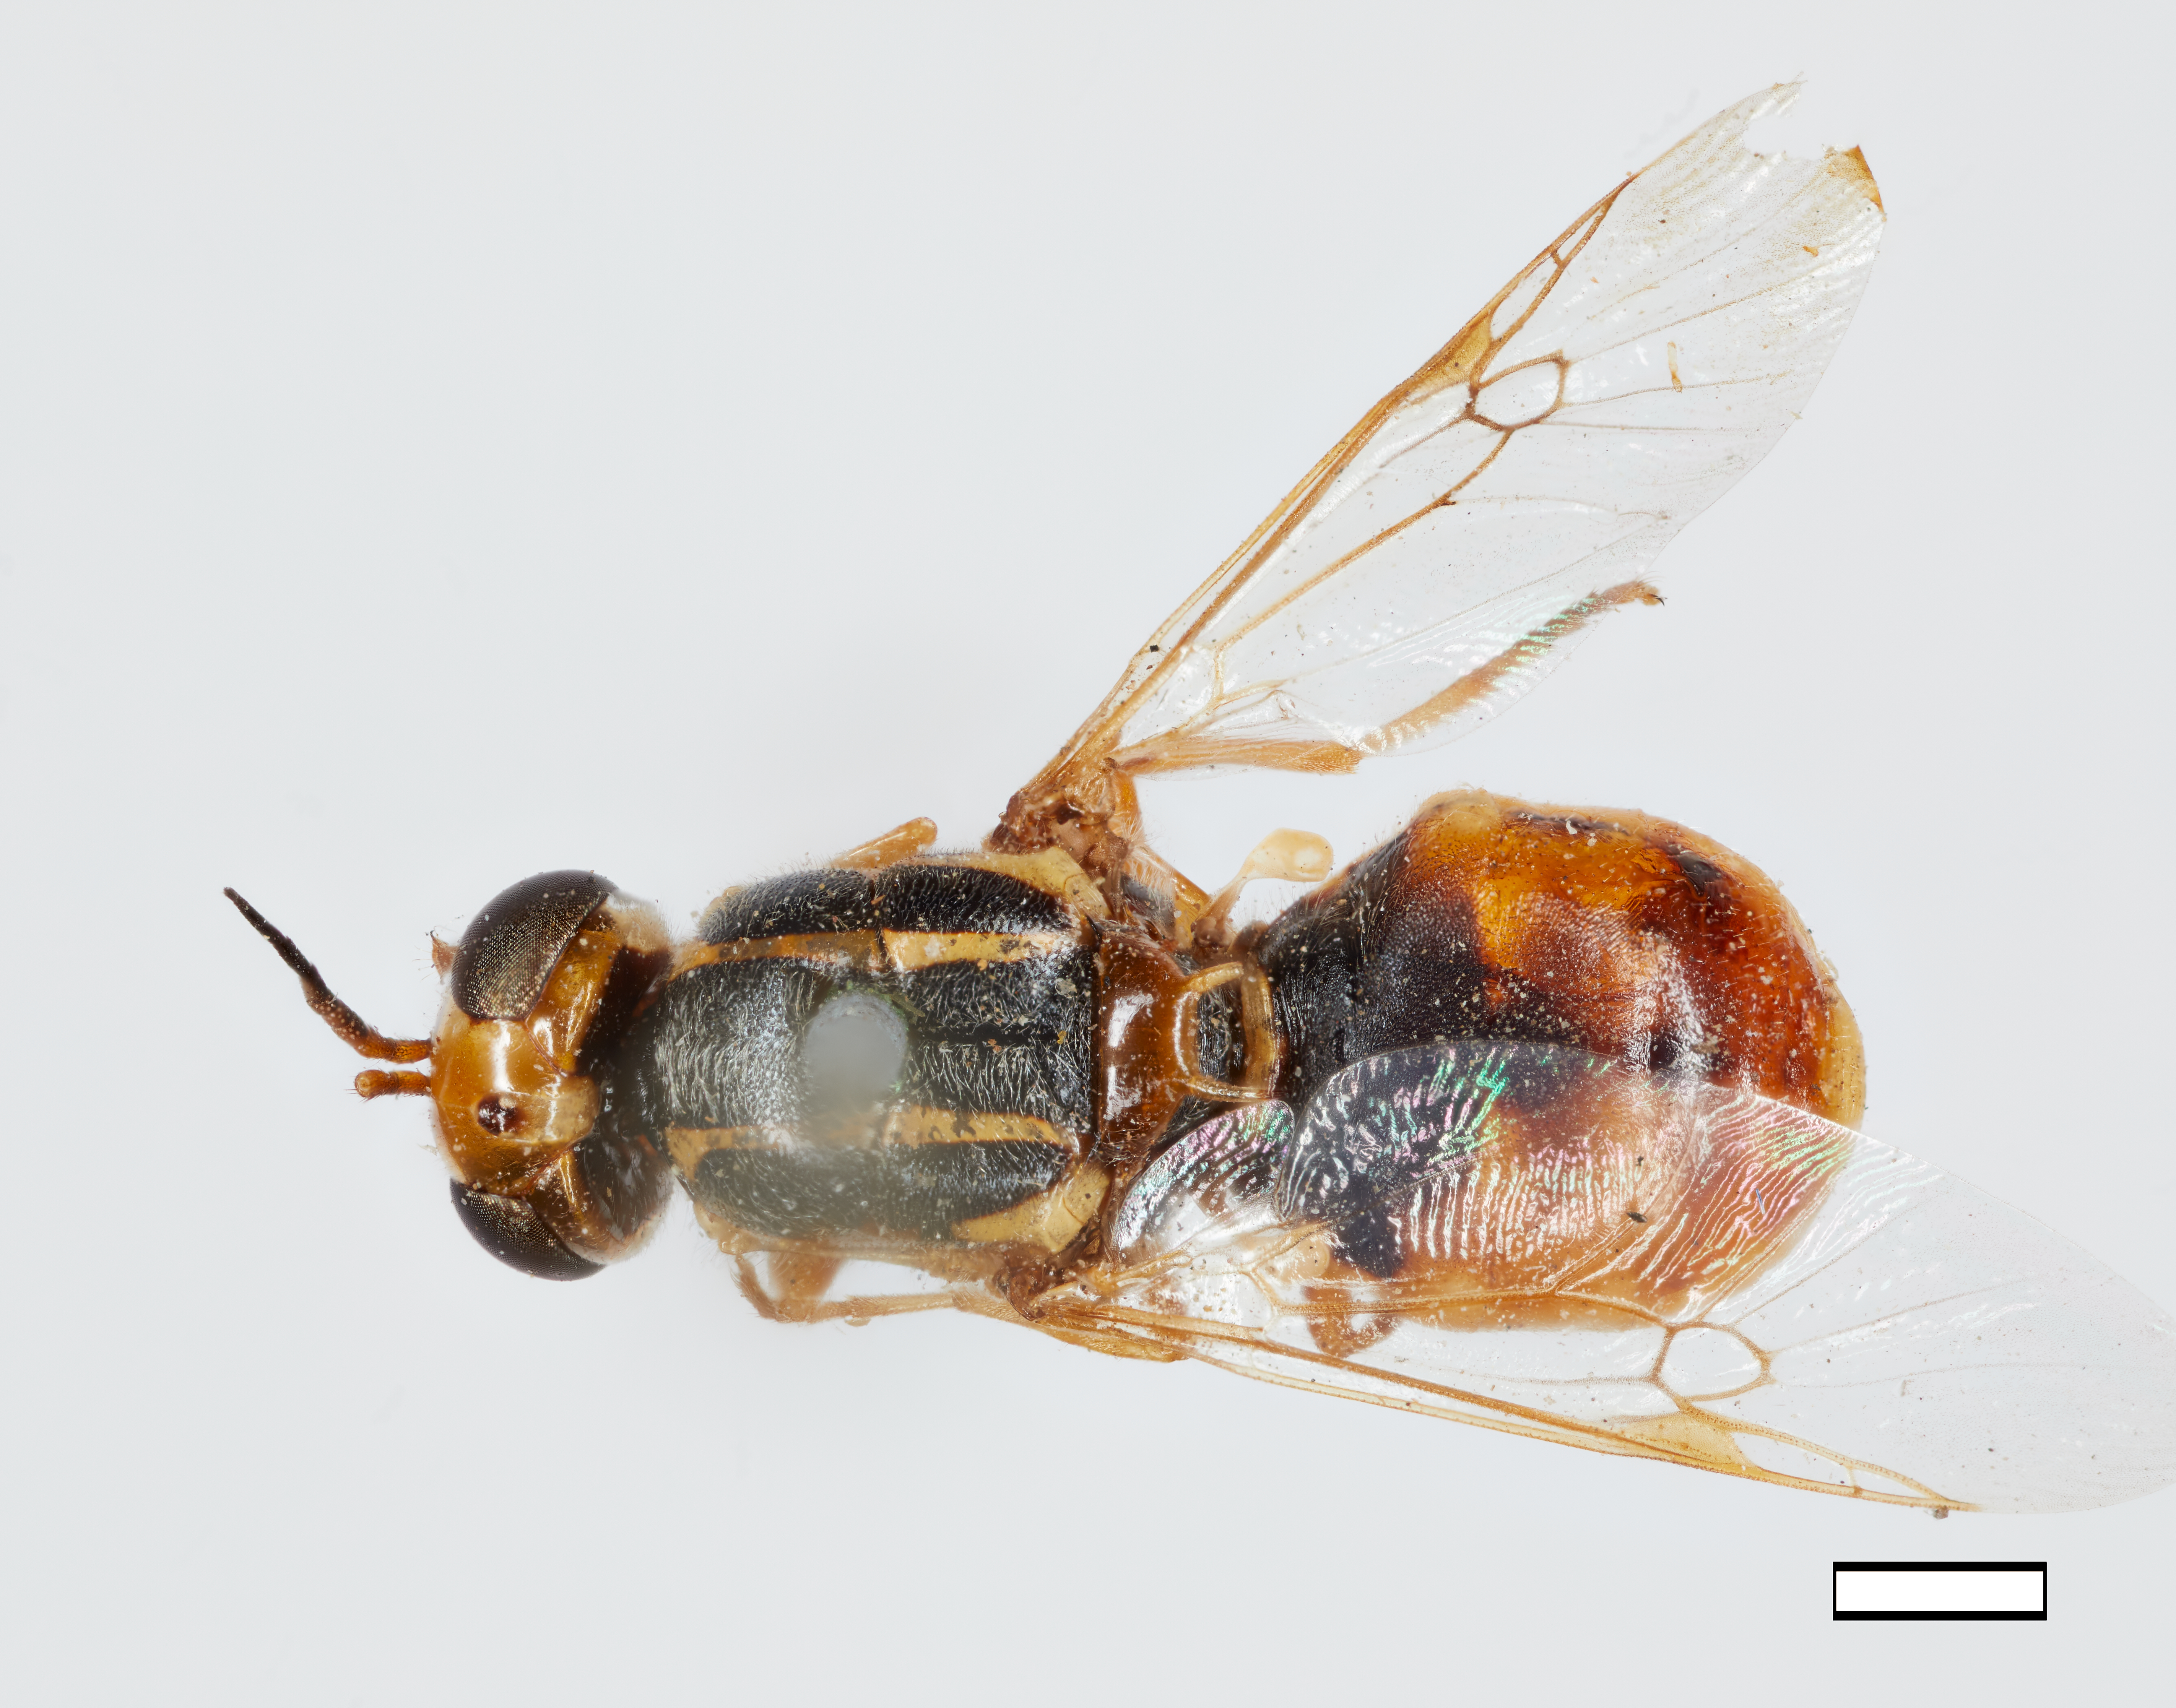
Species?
Euparyphus apicalis
